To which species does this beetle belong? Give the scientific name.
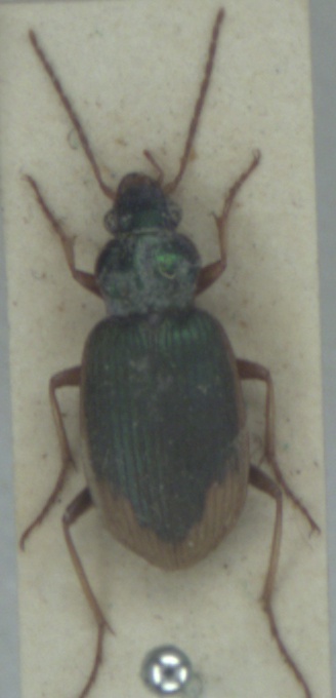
Chlaenius vestitus
